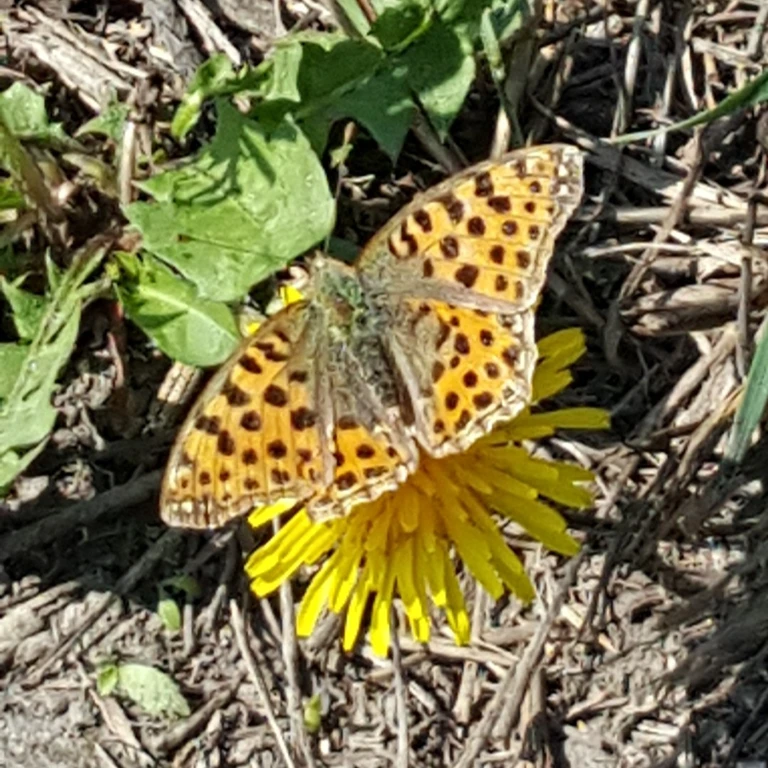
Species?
Issoria lathonia
